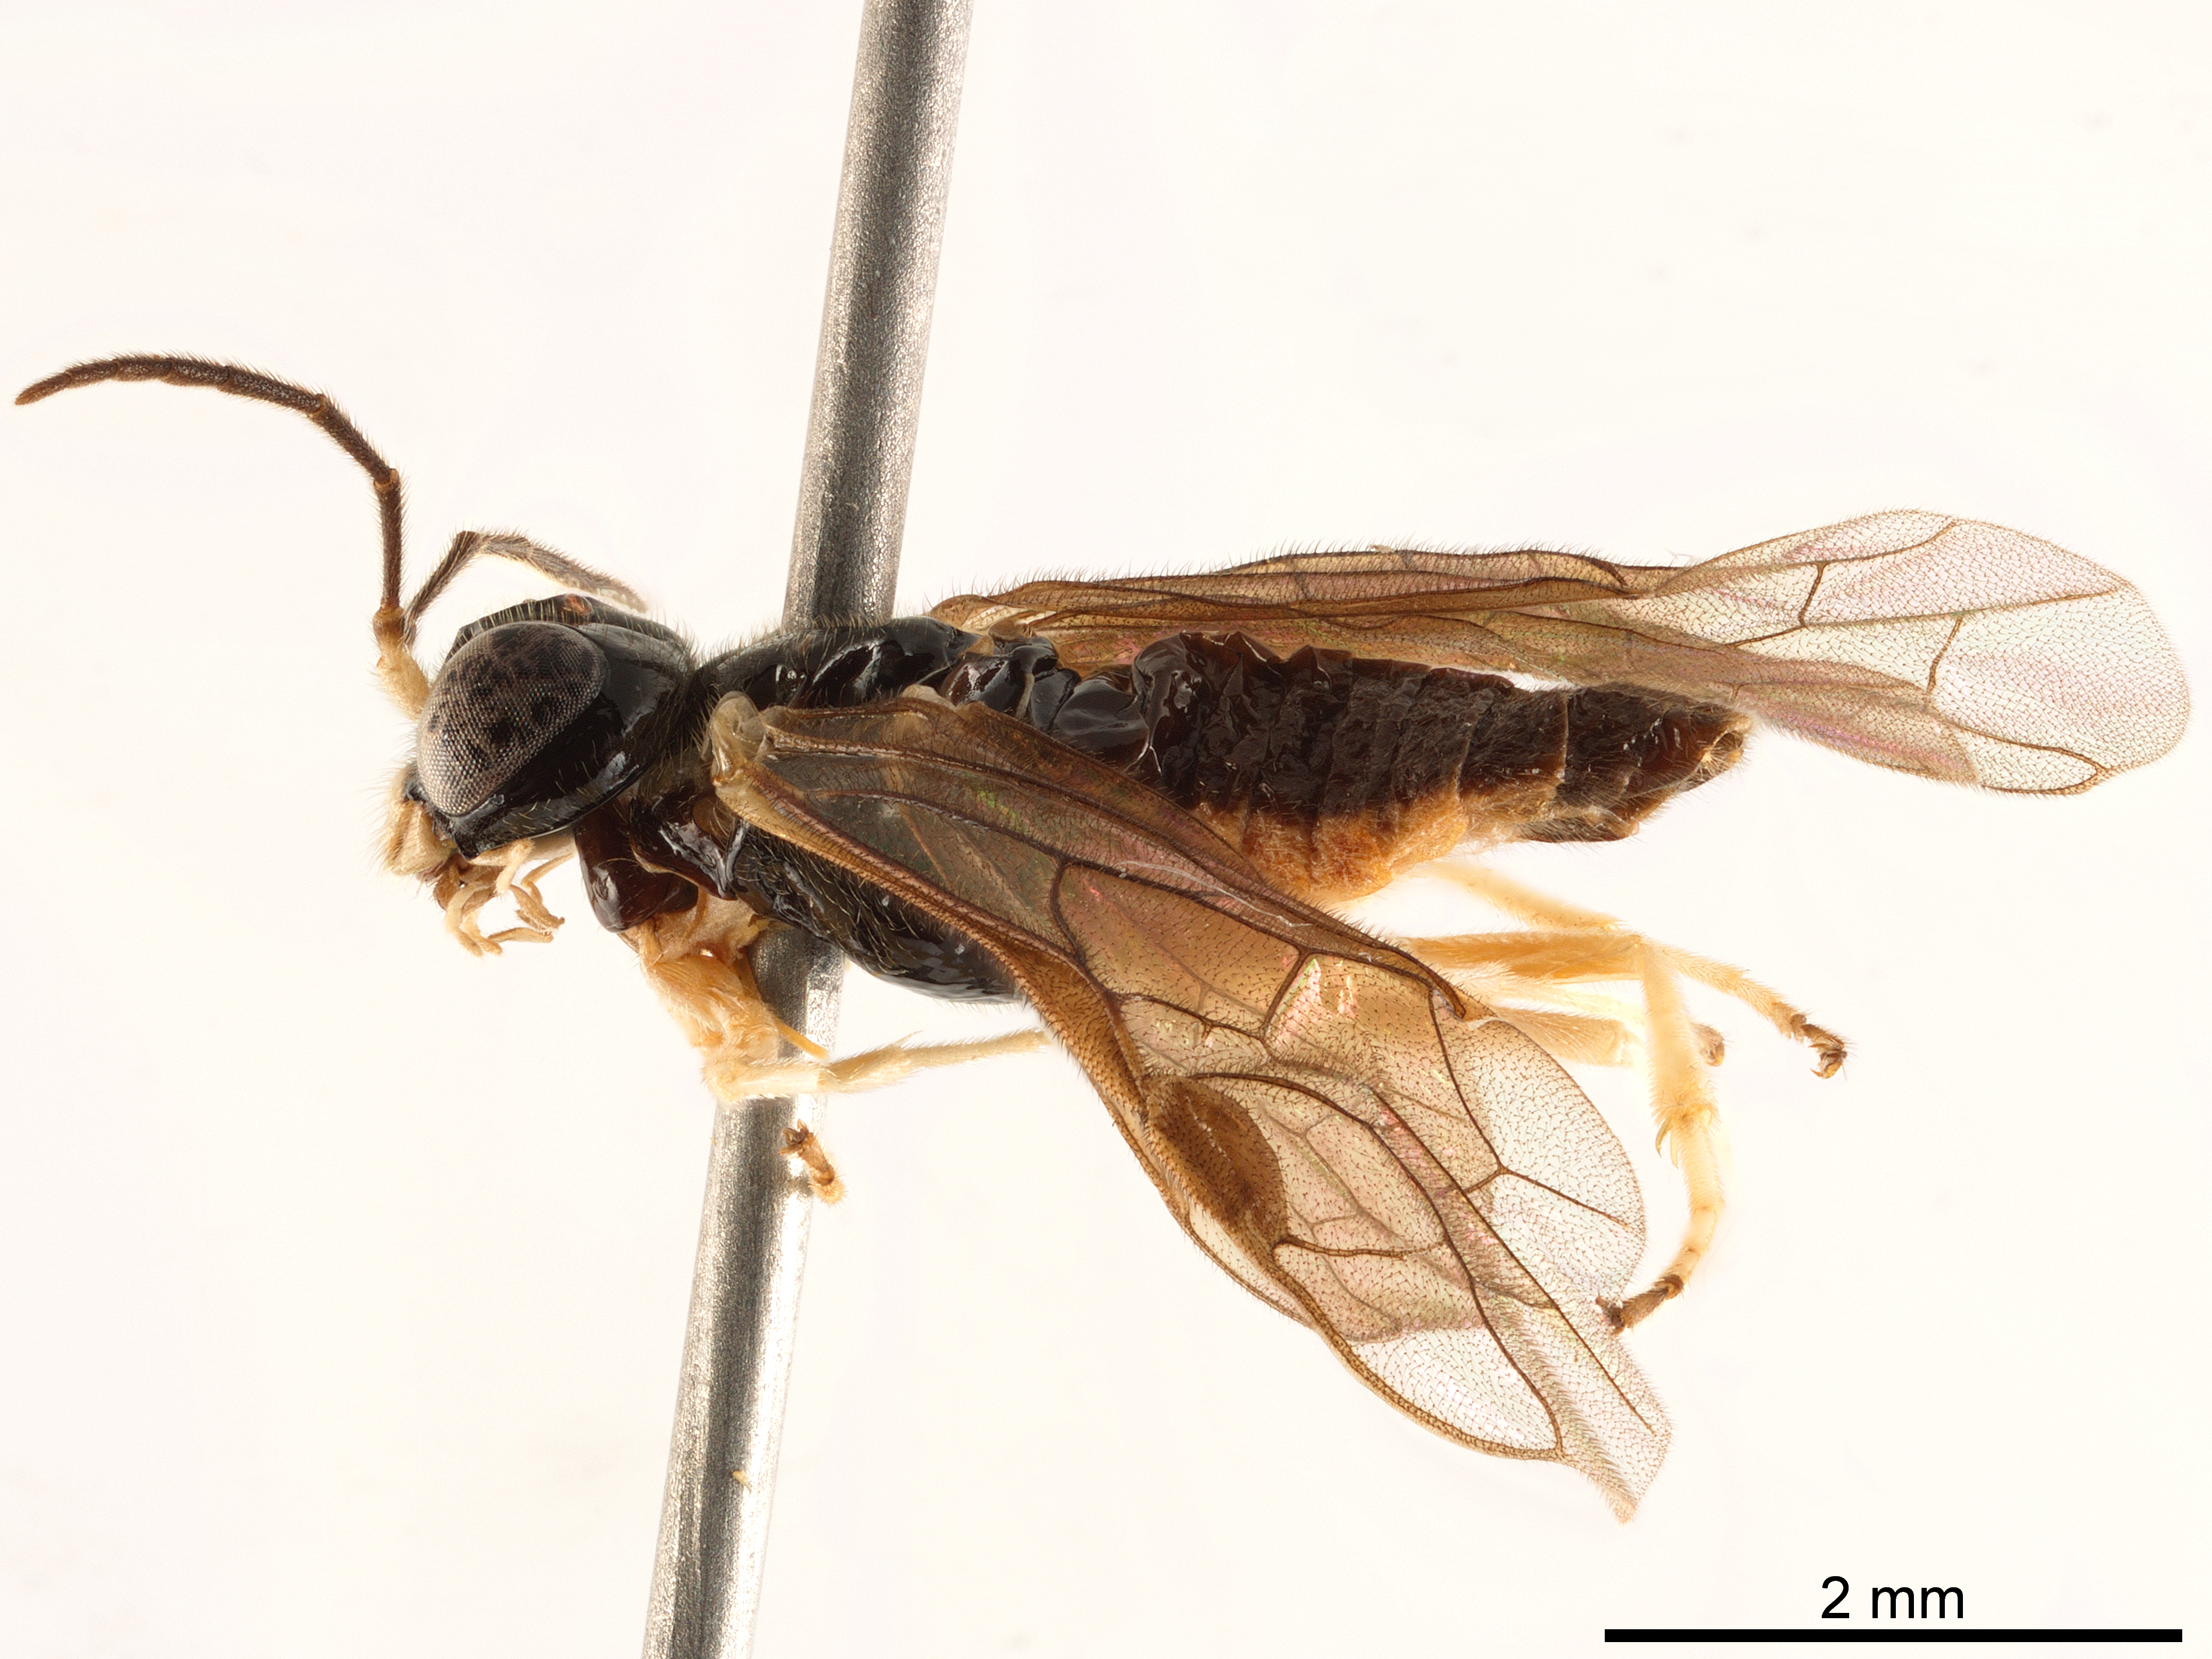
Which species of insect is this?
Busarbidea japonica
